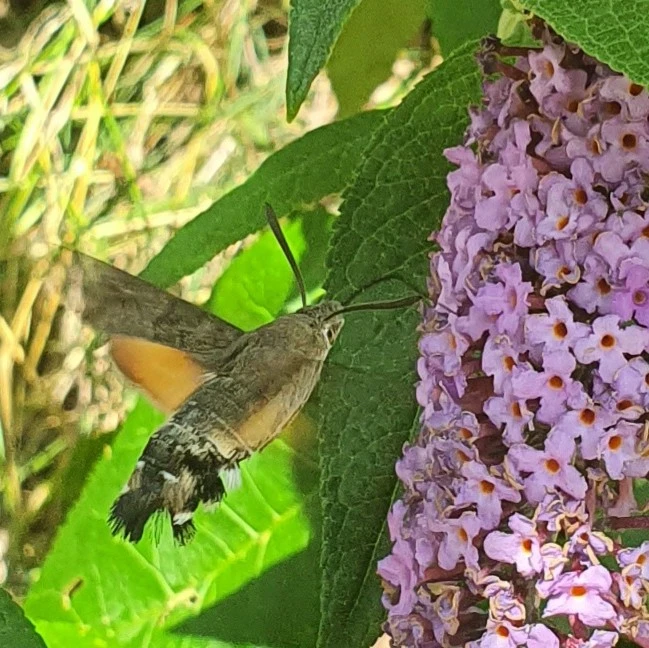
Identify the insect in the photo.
Macroglossum stellatarum
